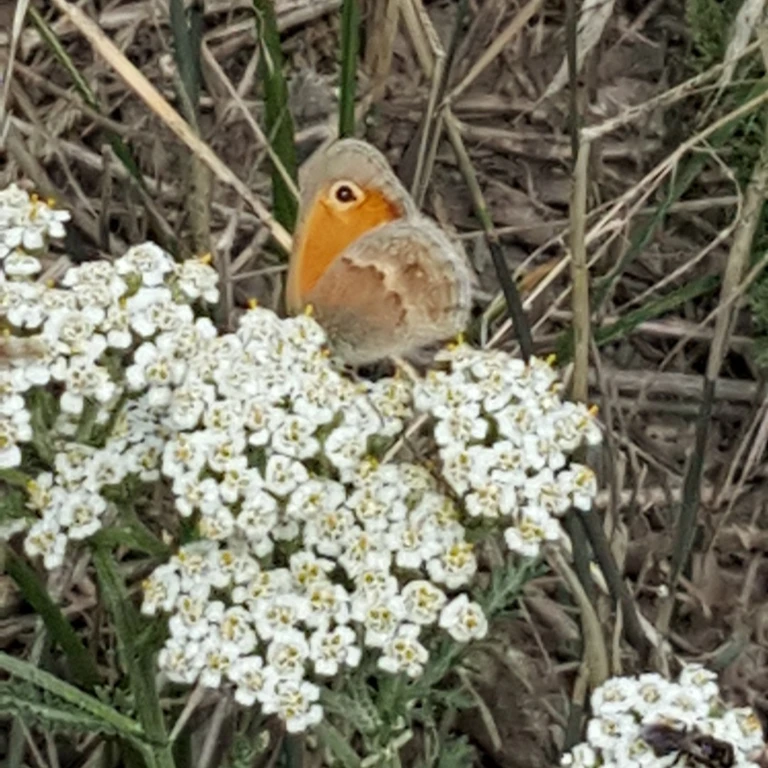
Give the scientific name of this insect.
Coenonympha pamphilus
